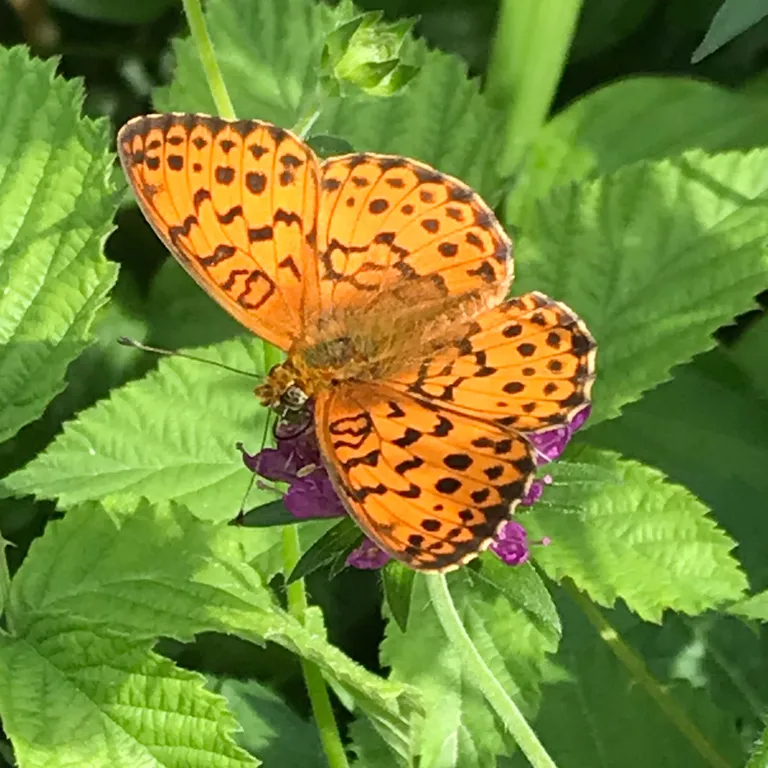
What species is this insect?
Brenthis daphne
